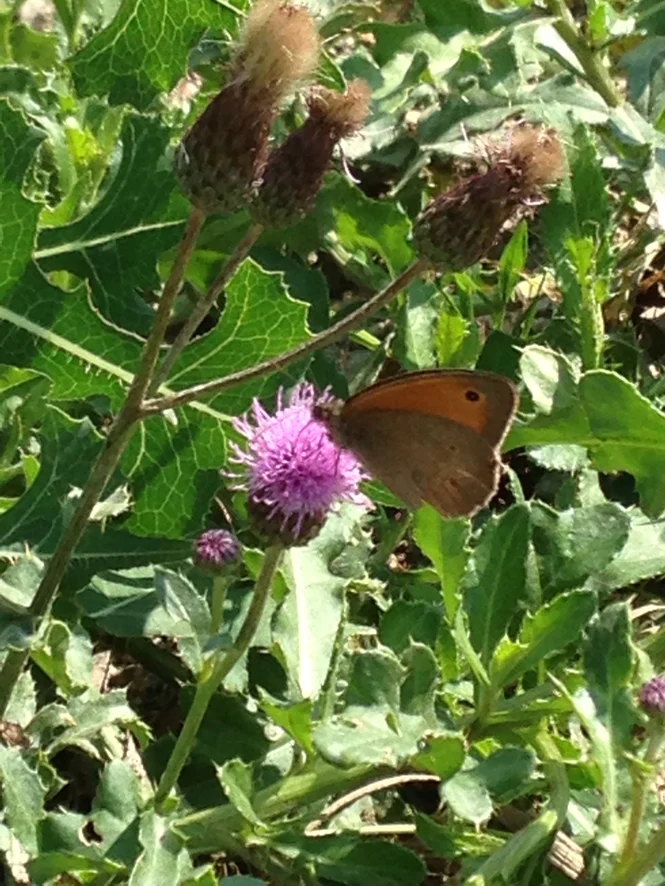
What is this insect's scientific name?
Maniola jurtina
